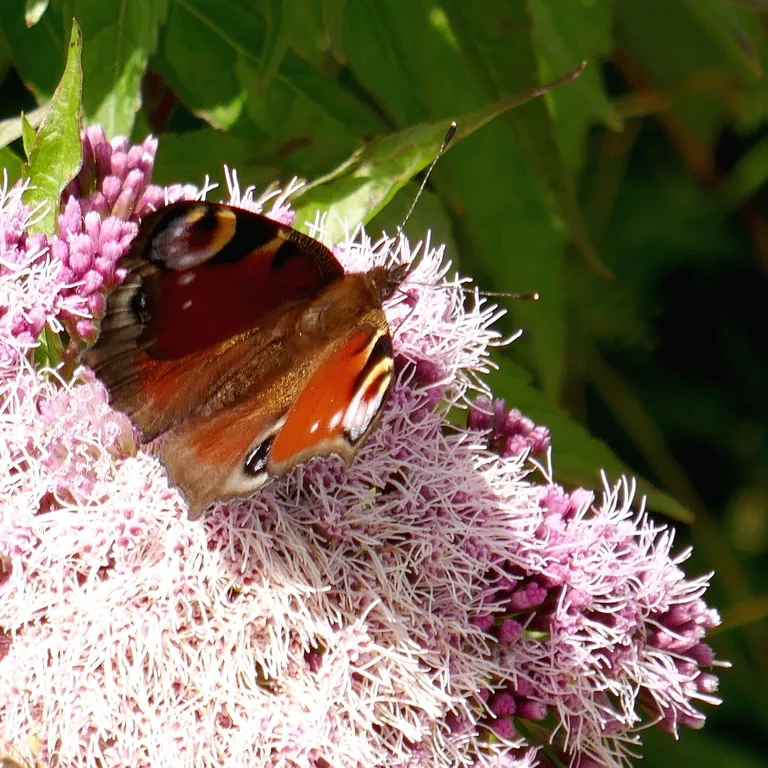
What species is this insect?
Aglais io
